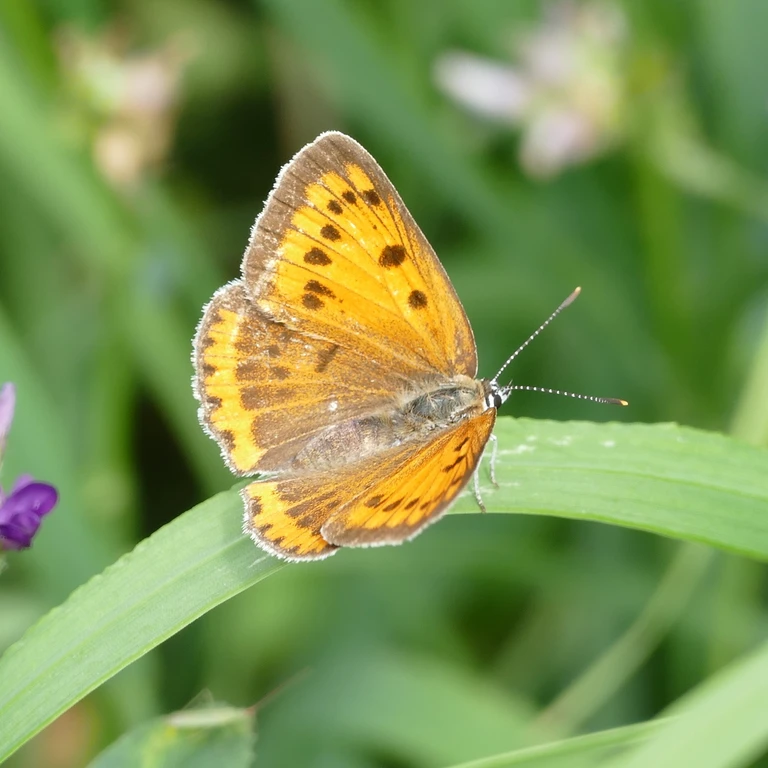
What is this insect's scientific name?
Lycaena dispar
